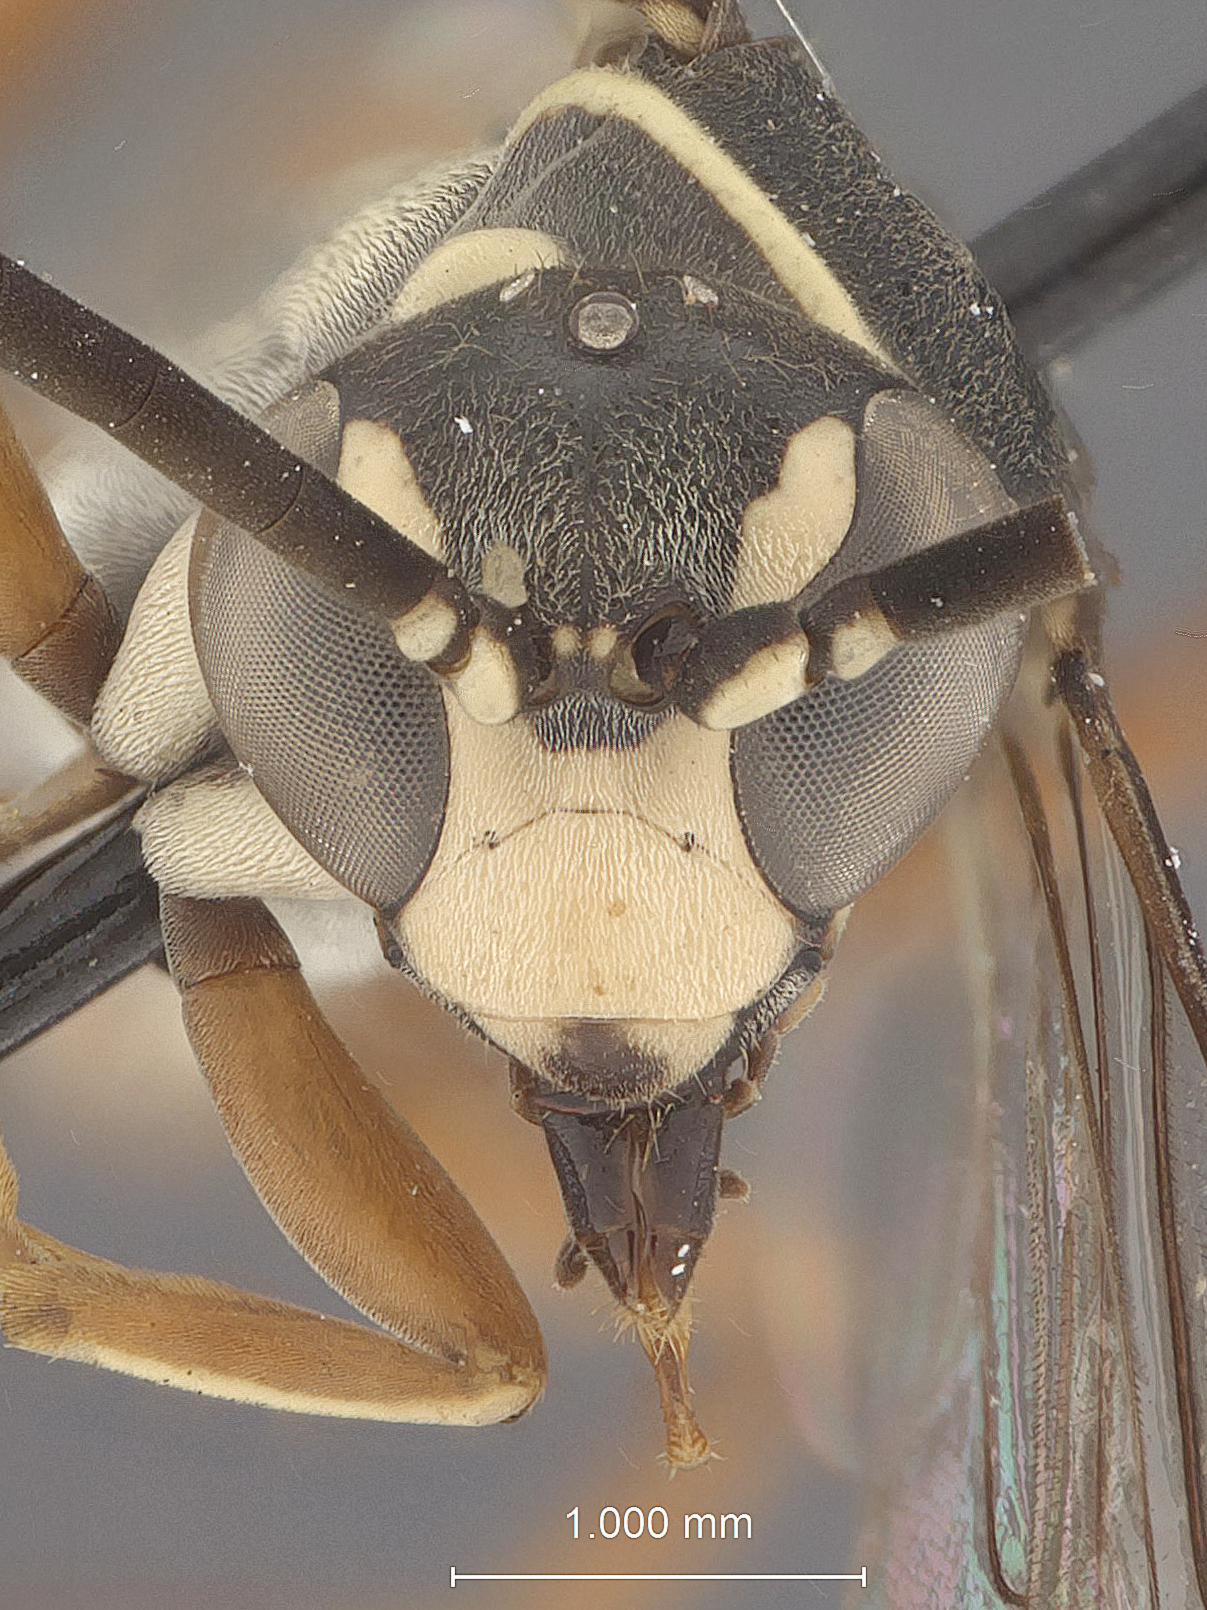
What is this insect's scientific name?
Ceropales basirufus
